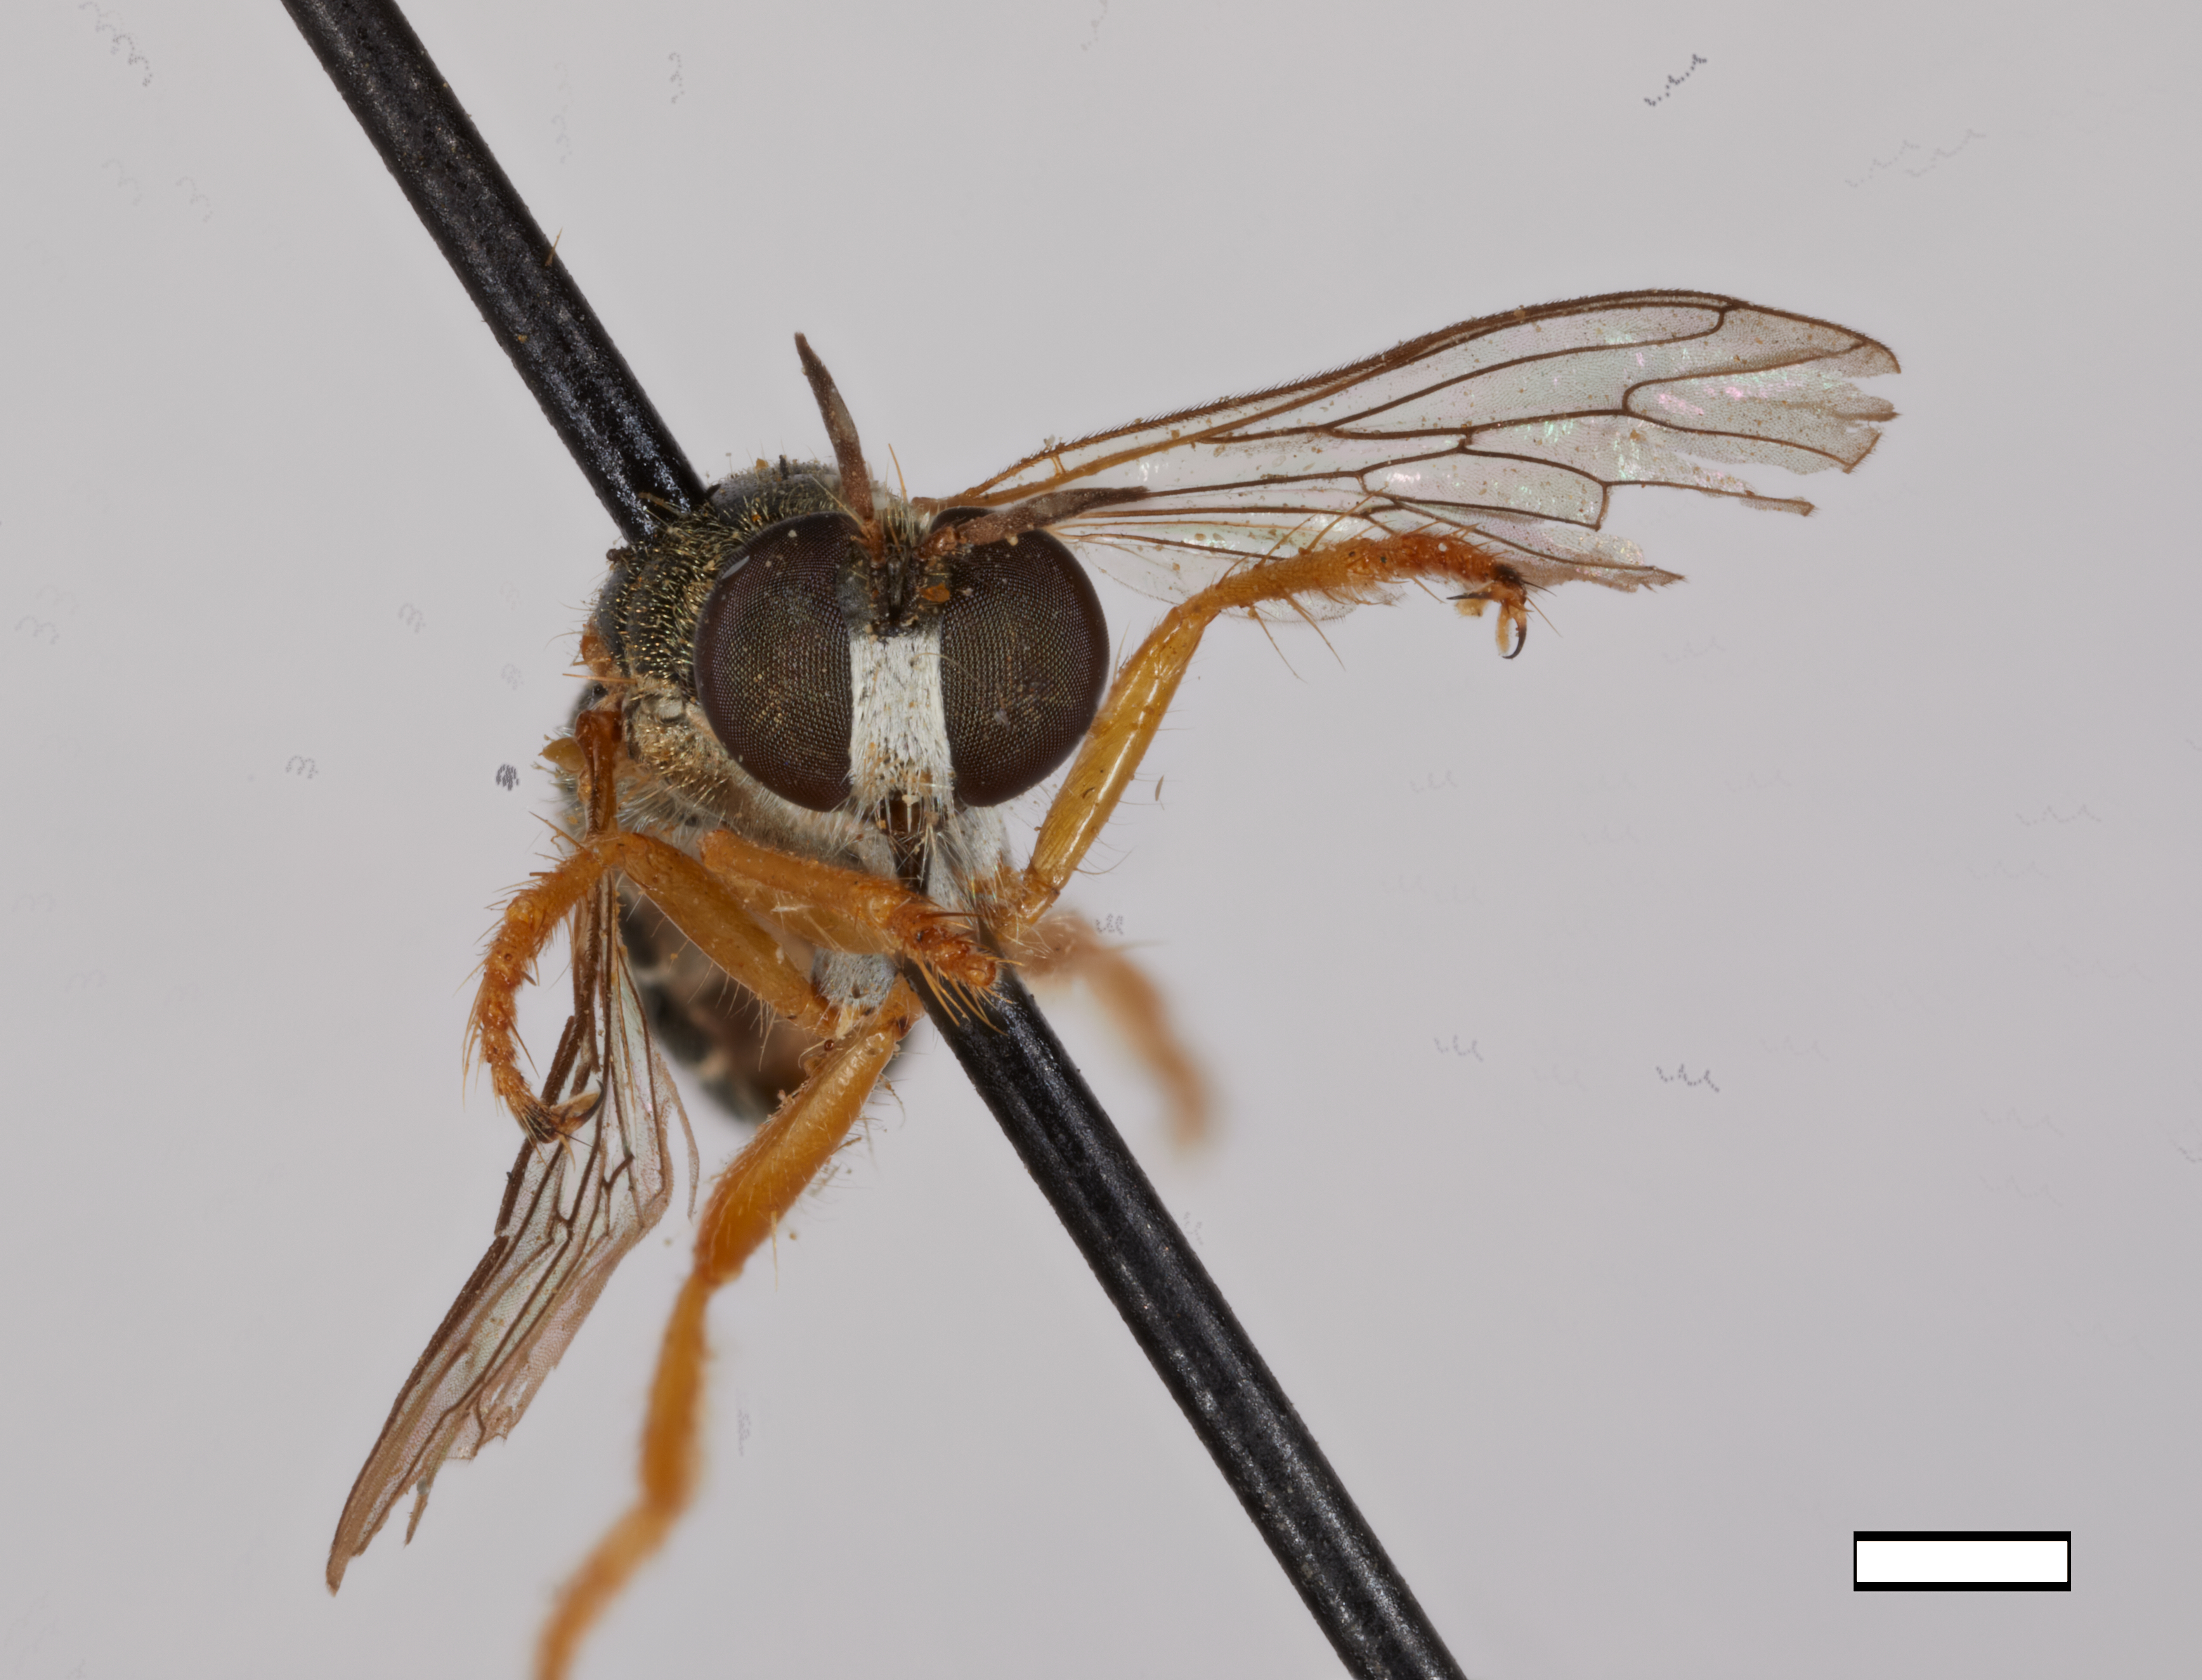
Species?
Atomosia mucidoides
